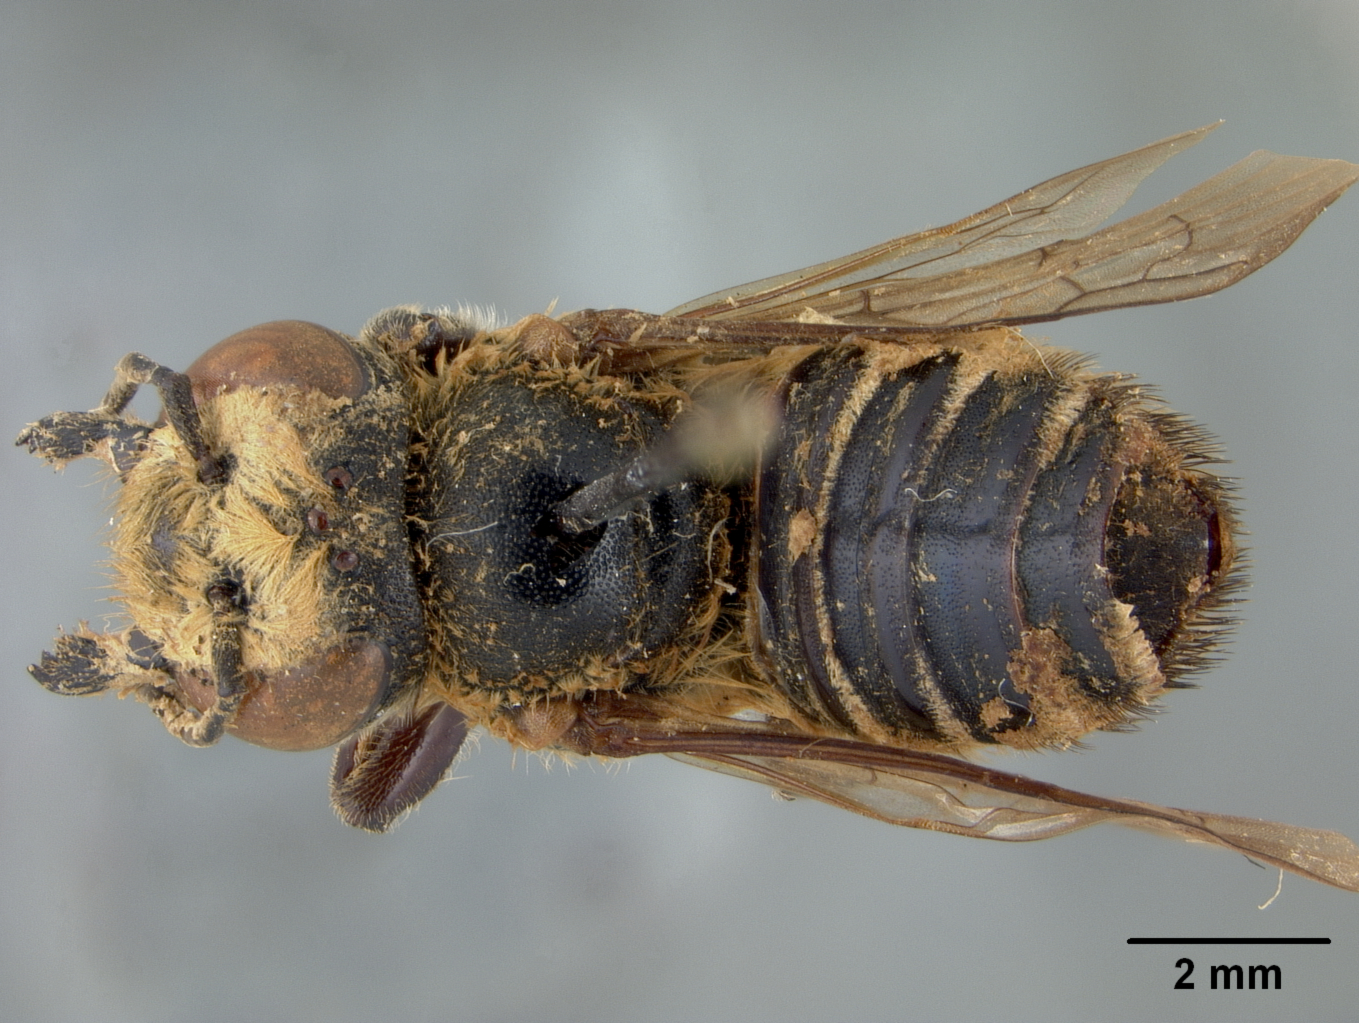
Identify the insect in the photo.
Megachile robbi
